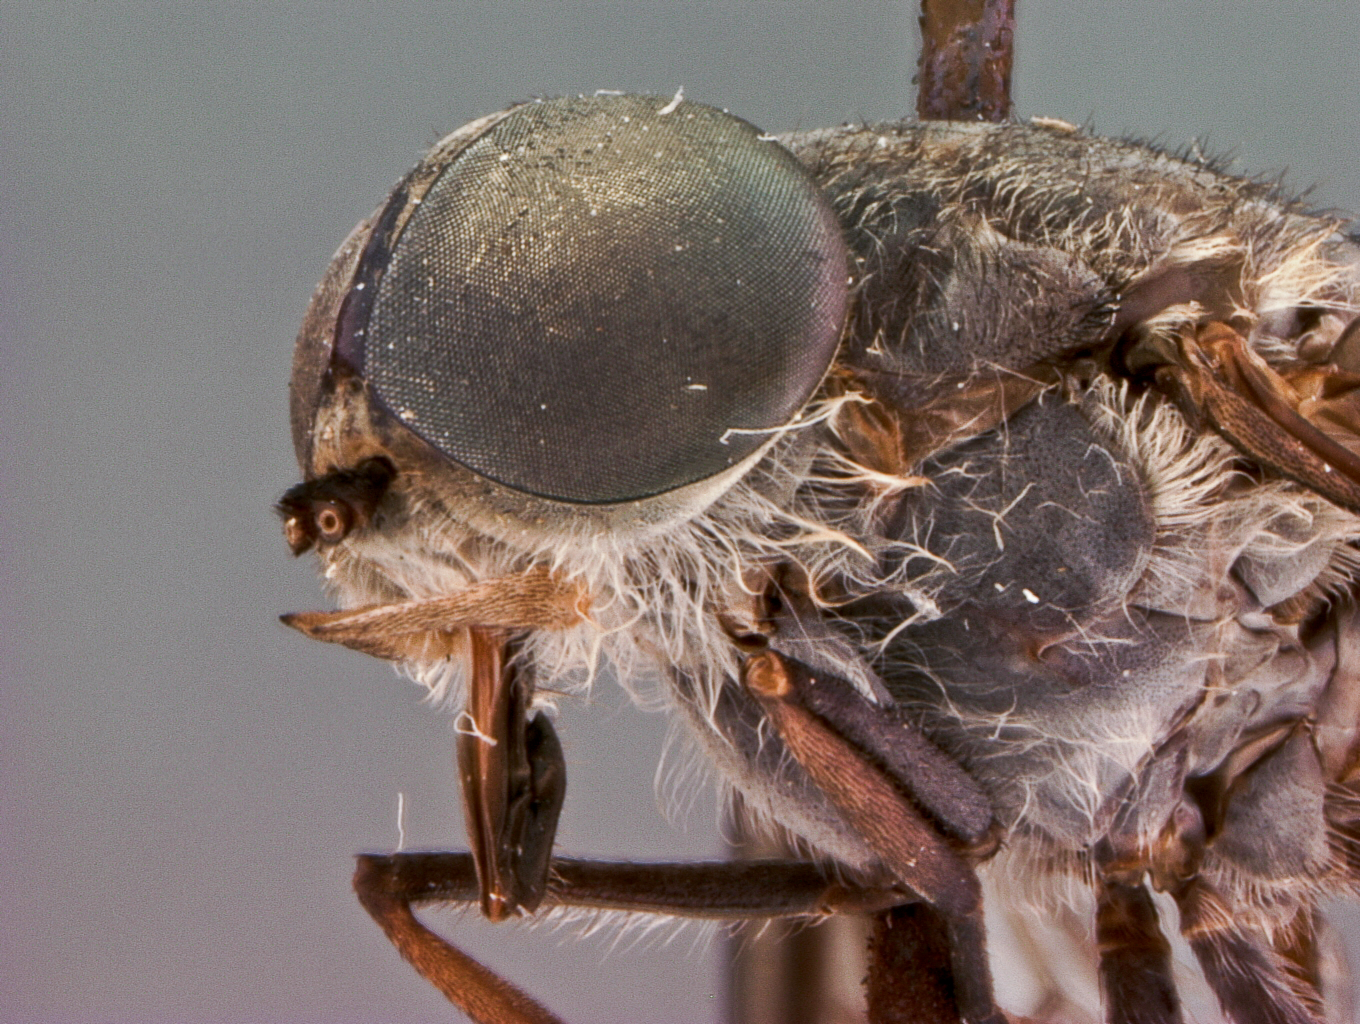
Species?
Tabanus samarensis
